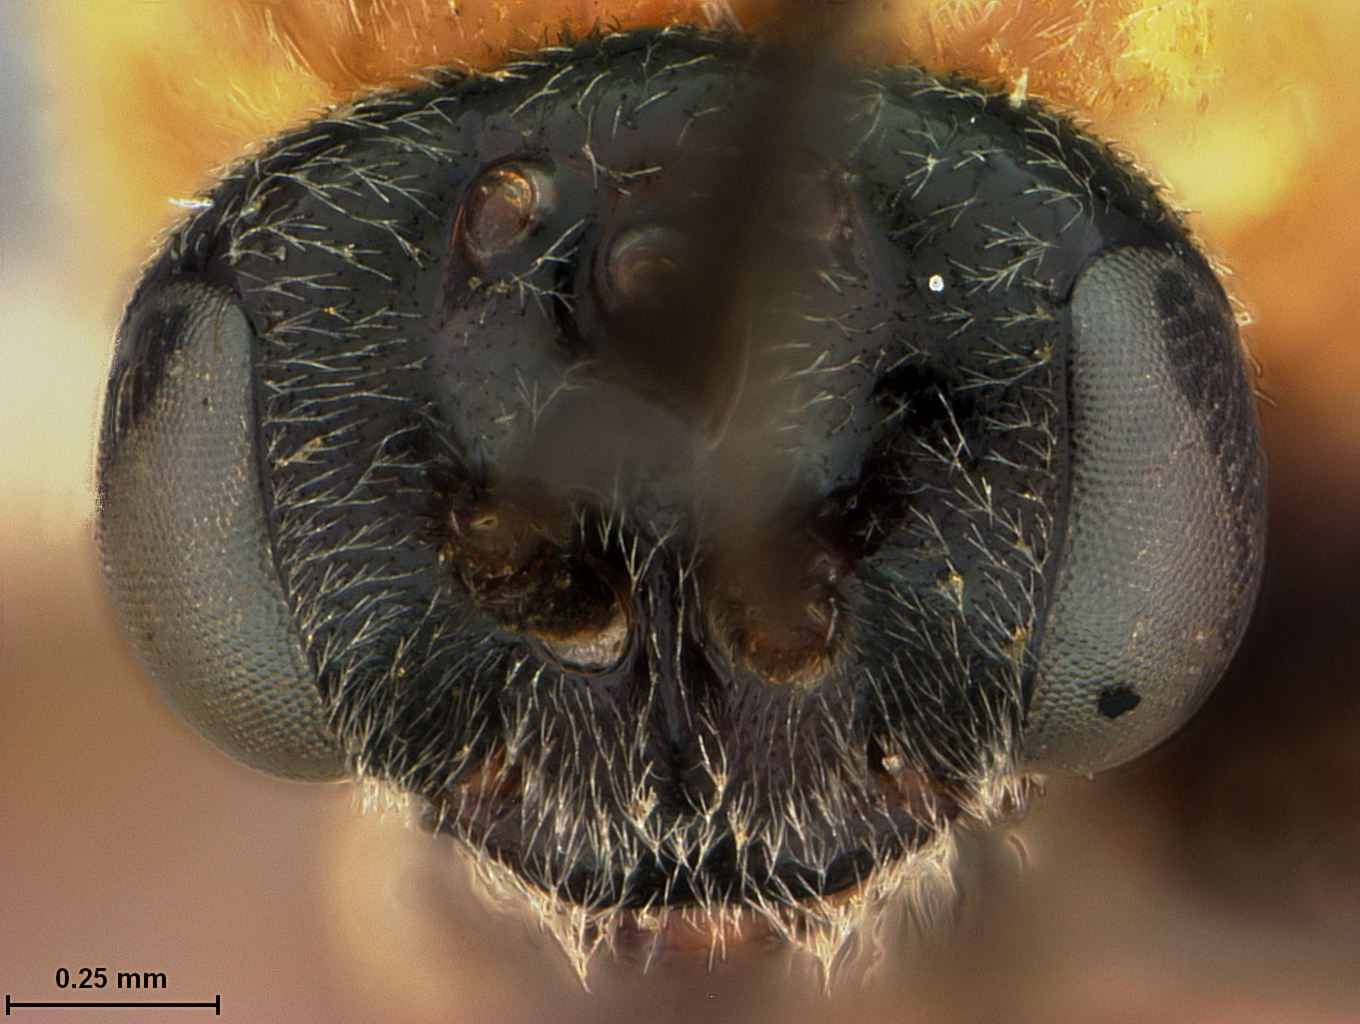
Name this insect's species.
Sphacophilus partitus
